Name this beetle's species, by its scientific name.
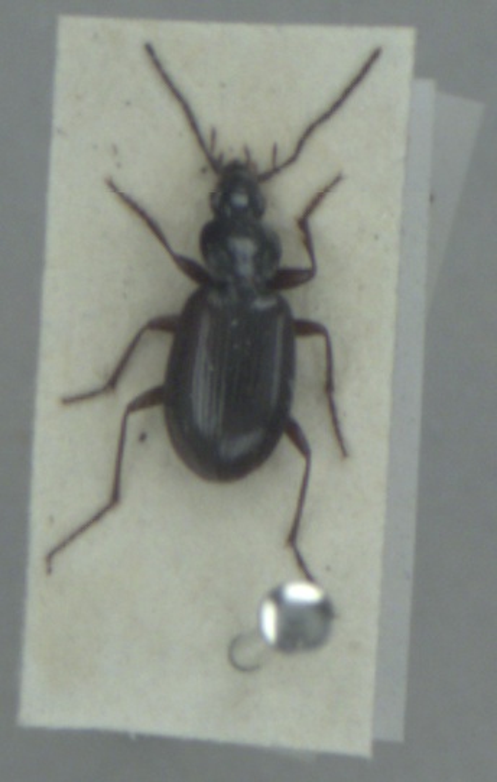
Agonum fuliginosum
